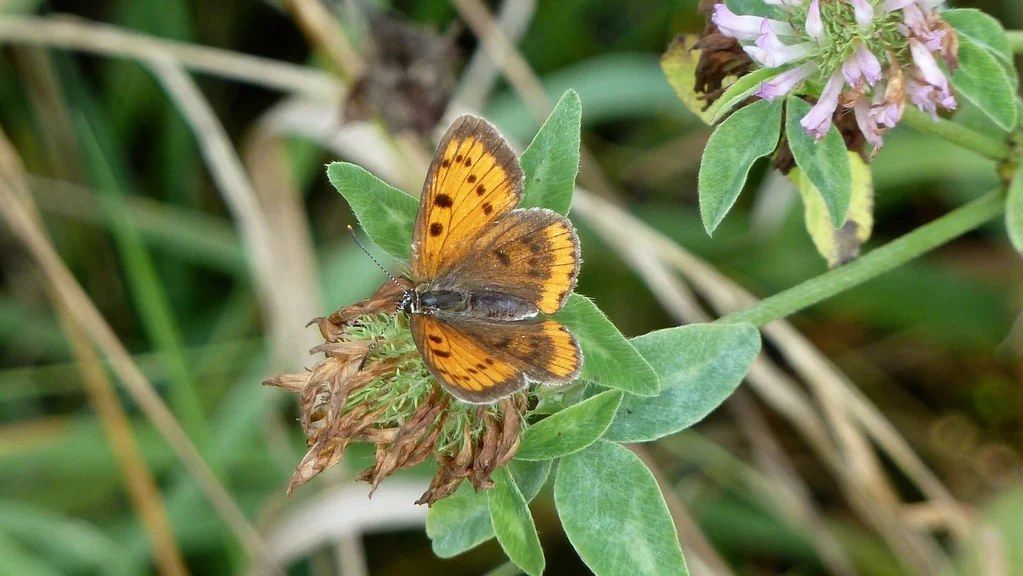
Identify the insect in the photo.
Lycaena dispar
